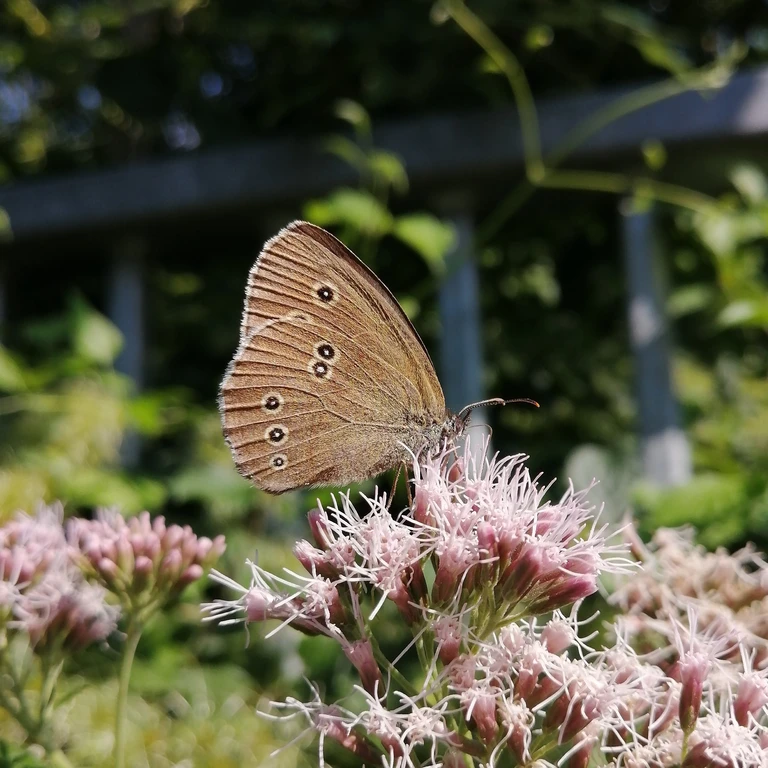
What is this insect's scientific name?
Aphantopus hyperantus
